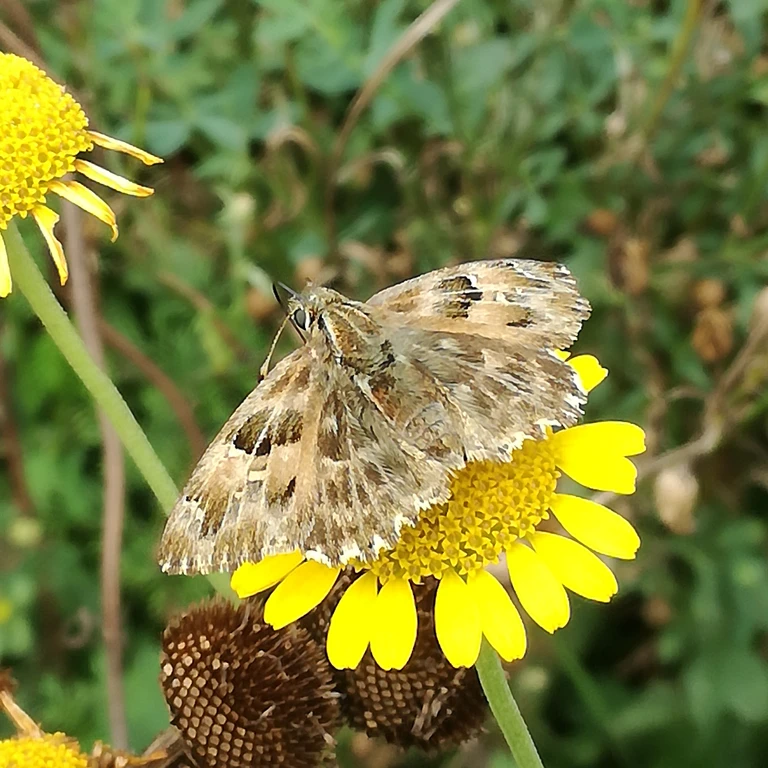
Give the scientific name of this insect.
Carcharodus alceae
